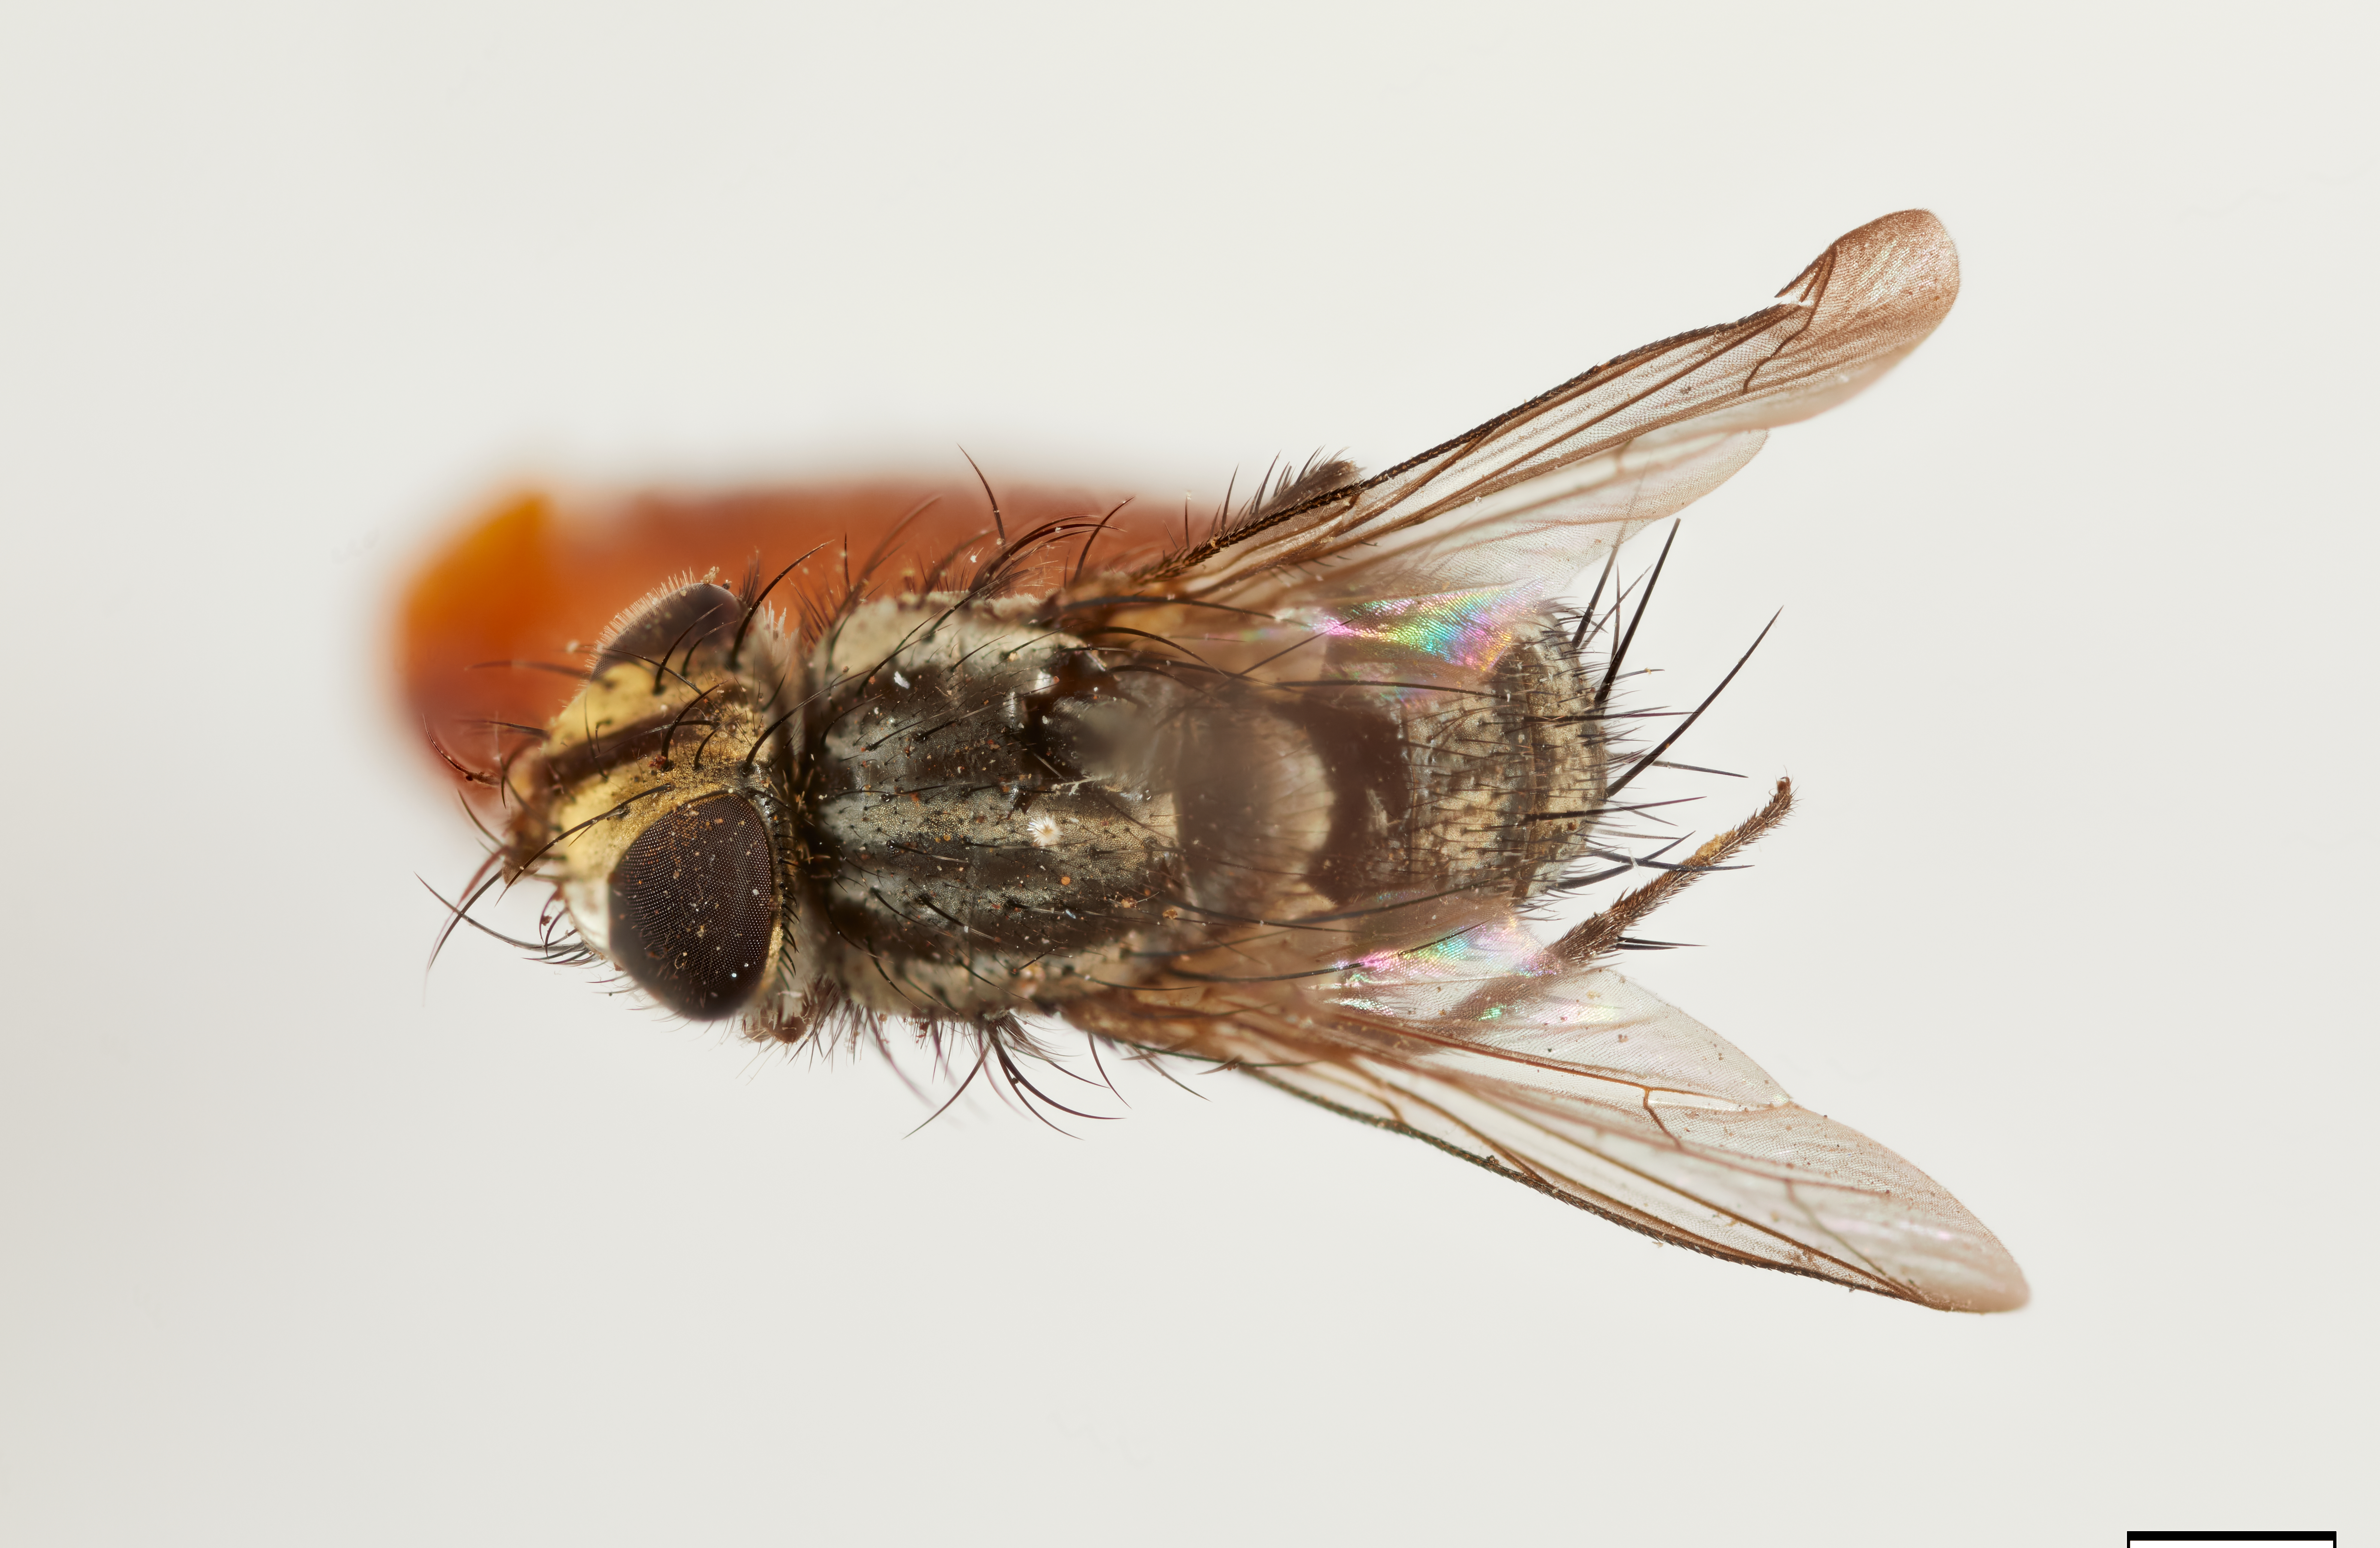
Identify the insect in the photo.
Plagiotachina heliconiinarum
